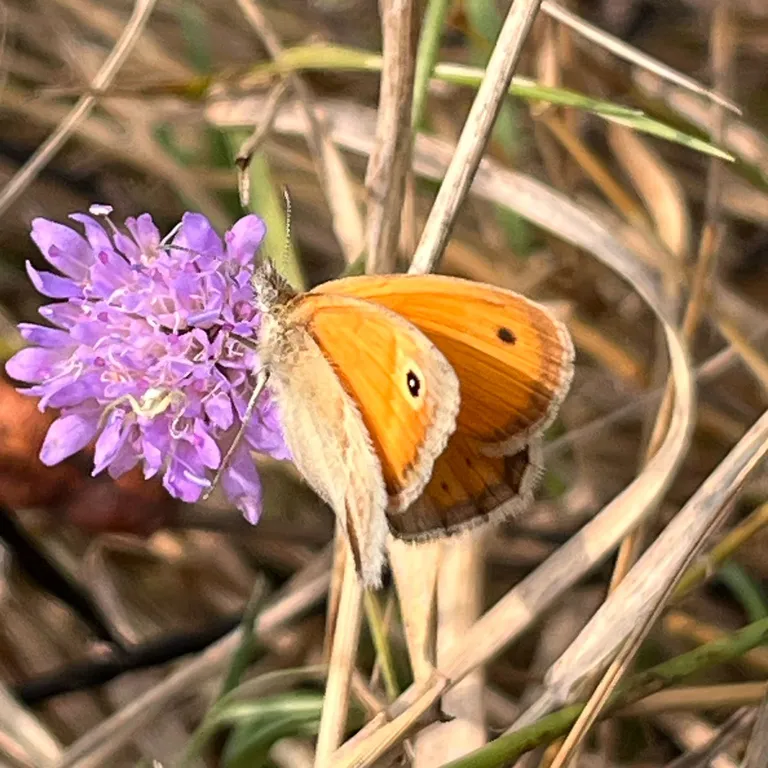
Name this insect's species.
Coenonympha pamphilus
